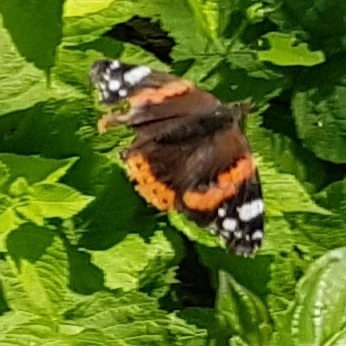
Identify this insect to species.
Vanessa atalanta
